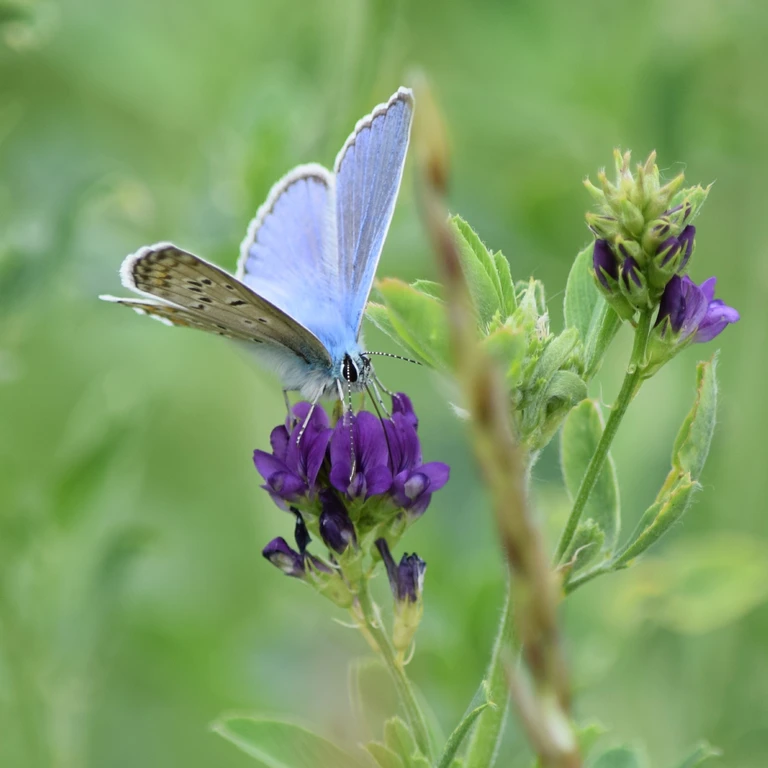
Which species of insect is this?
Polyommatus icarus
